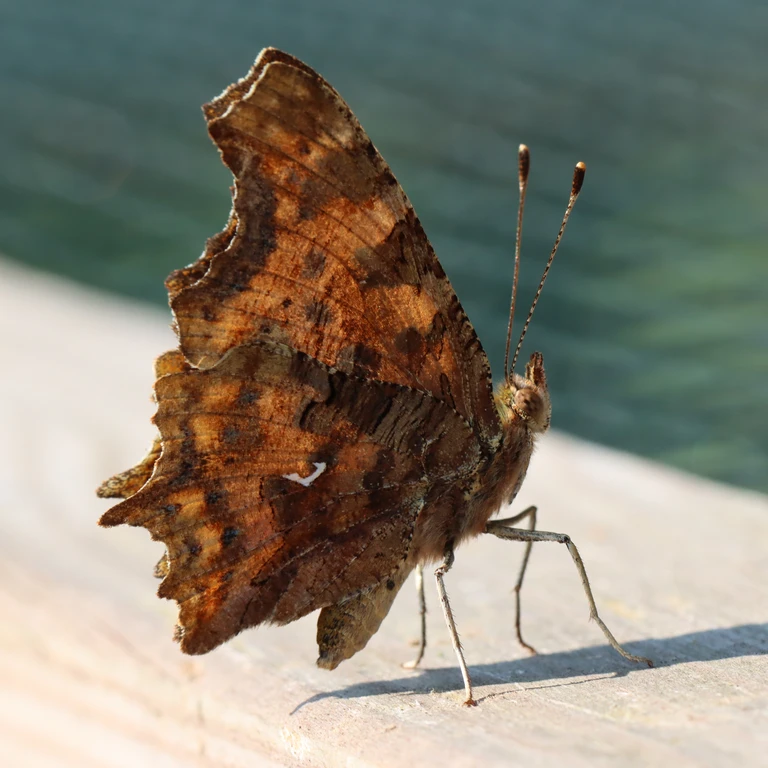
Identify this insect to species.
Polygonia c-album
